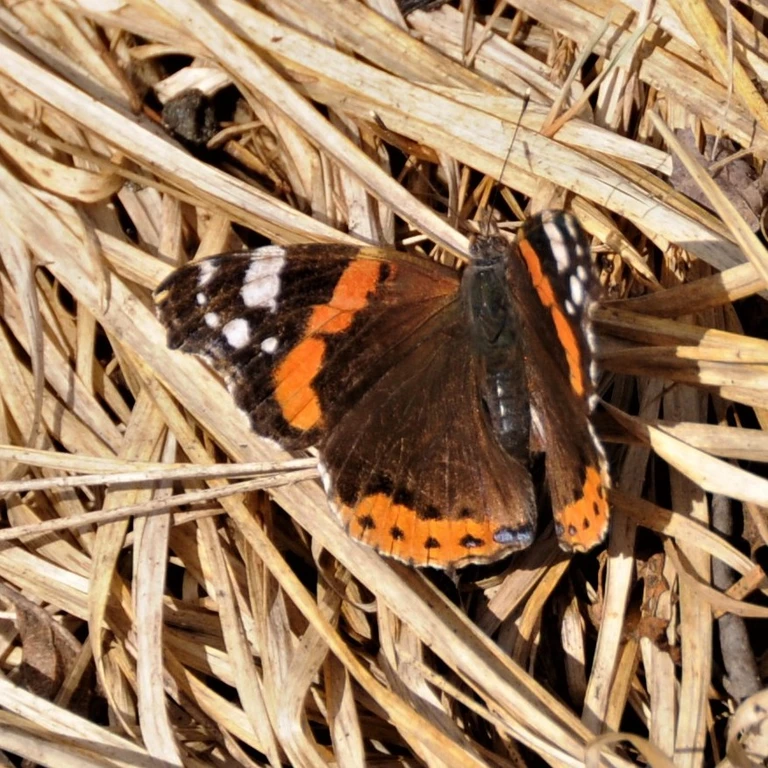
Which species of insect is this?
Vanessa atalanta
